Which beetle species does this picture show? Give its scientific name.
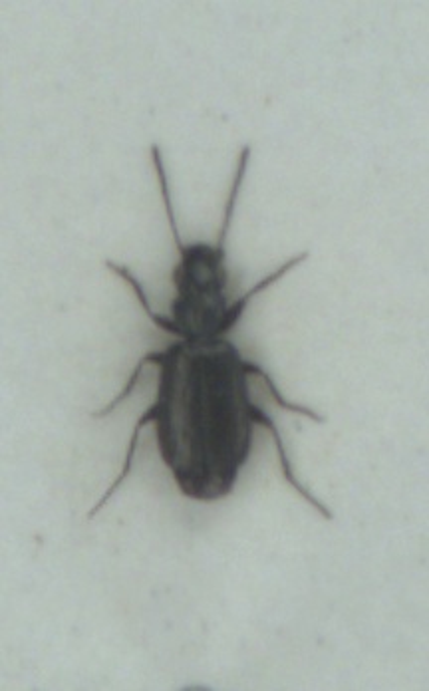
Syntomus foveatus
